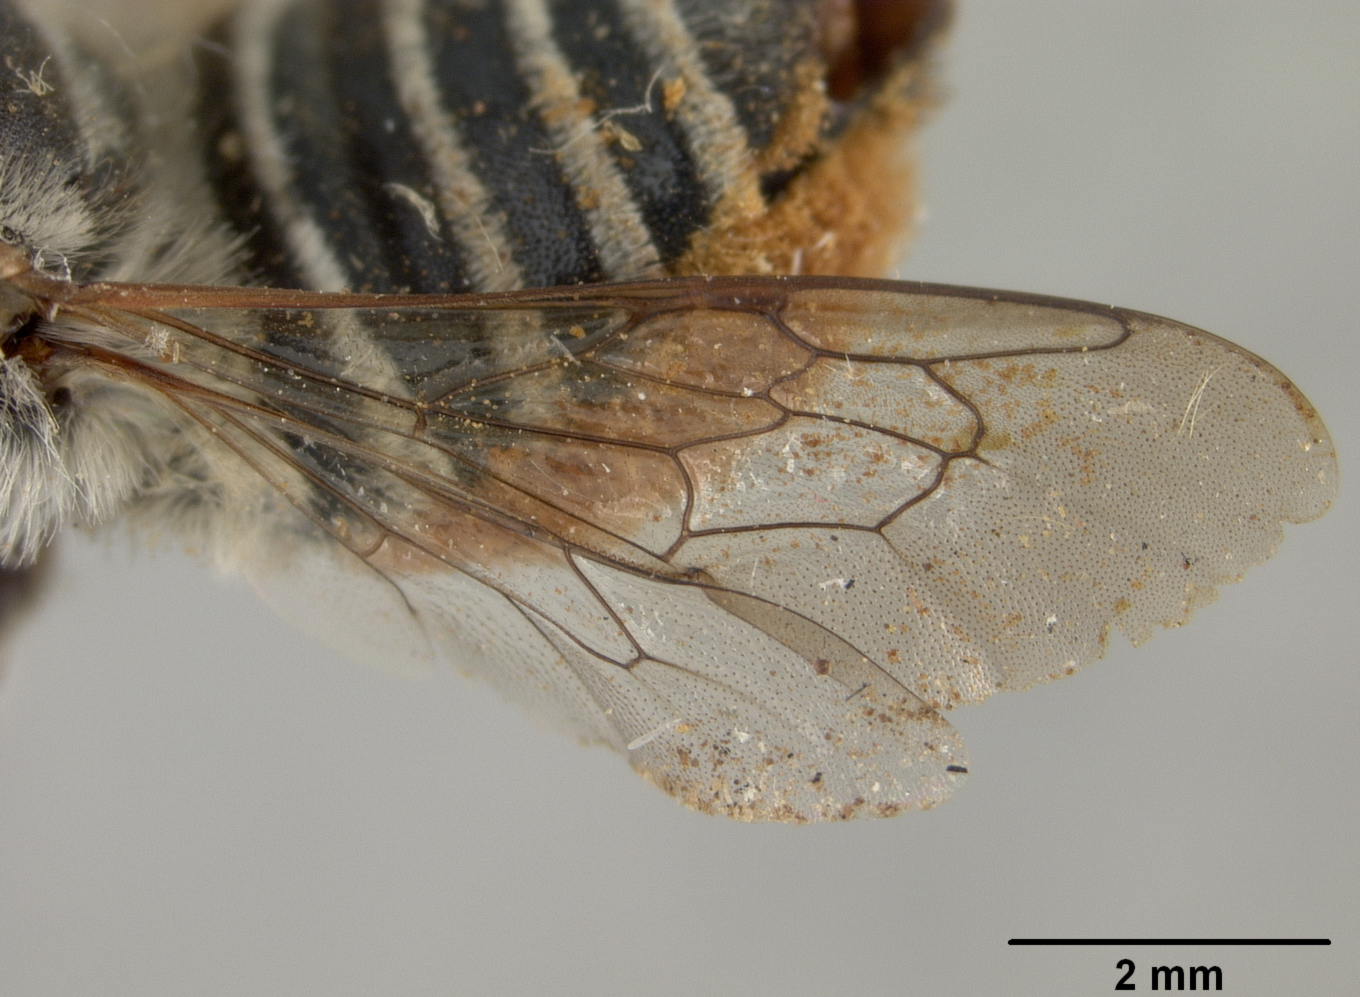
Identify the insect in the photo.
Megachile sabinensis
